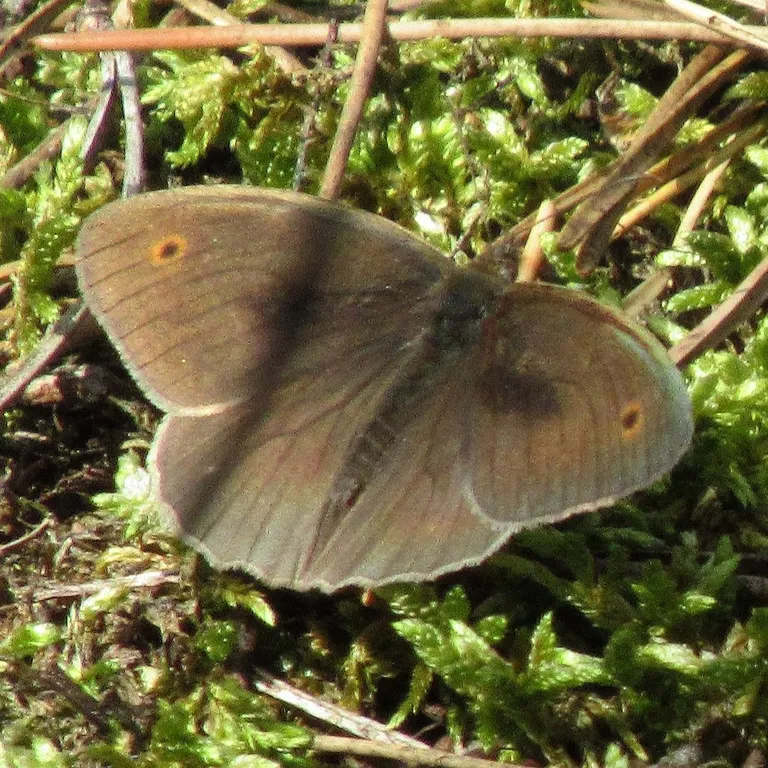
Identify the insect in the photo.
Maniola jurtina
